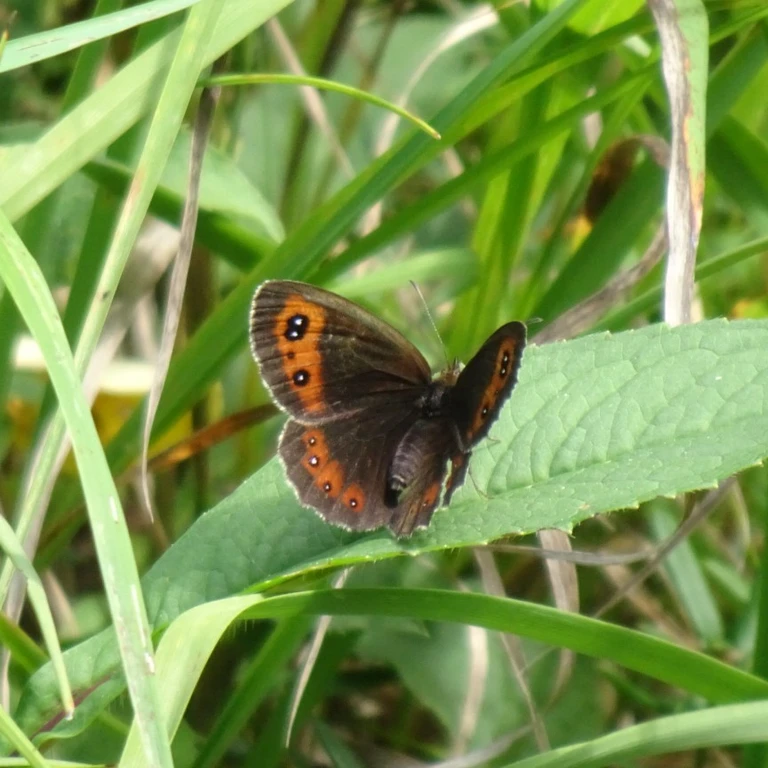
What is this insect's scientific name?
Erebia aethiops
